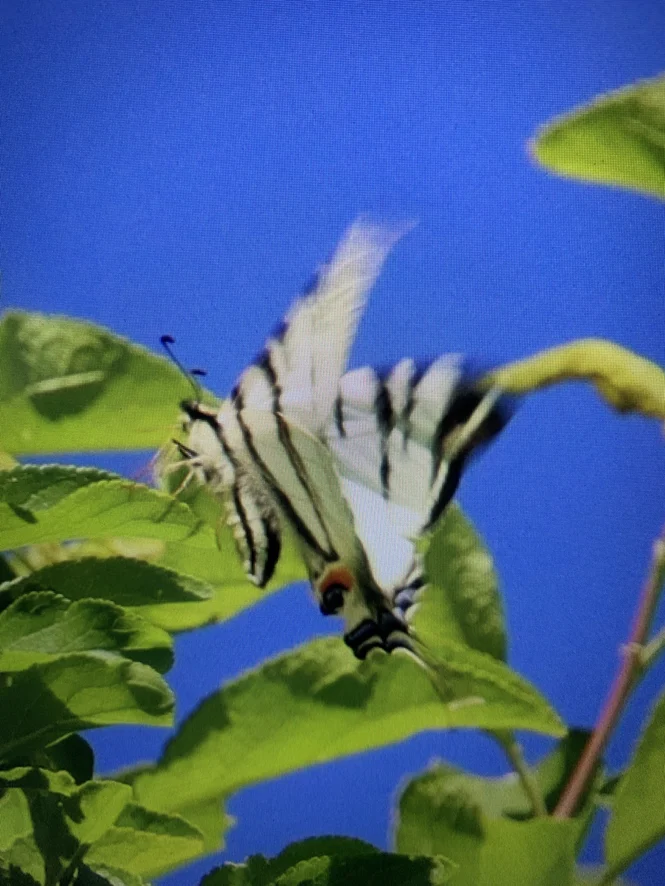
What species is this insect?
Iphiclides podalirius
